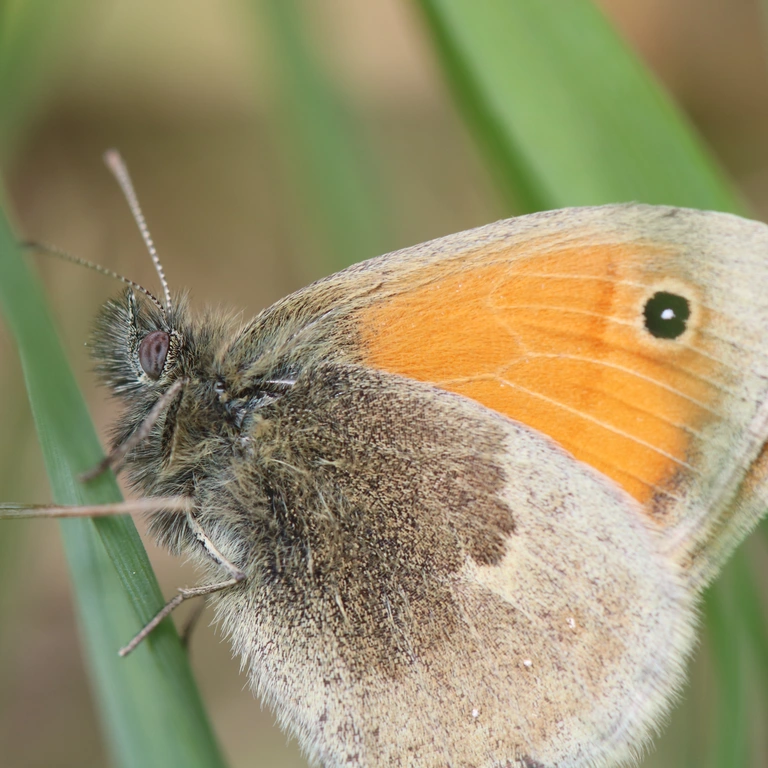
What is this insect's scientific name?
Coenonympha pamphilus
